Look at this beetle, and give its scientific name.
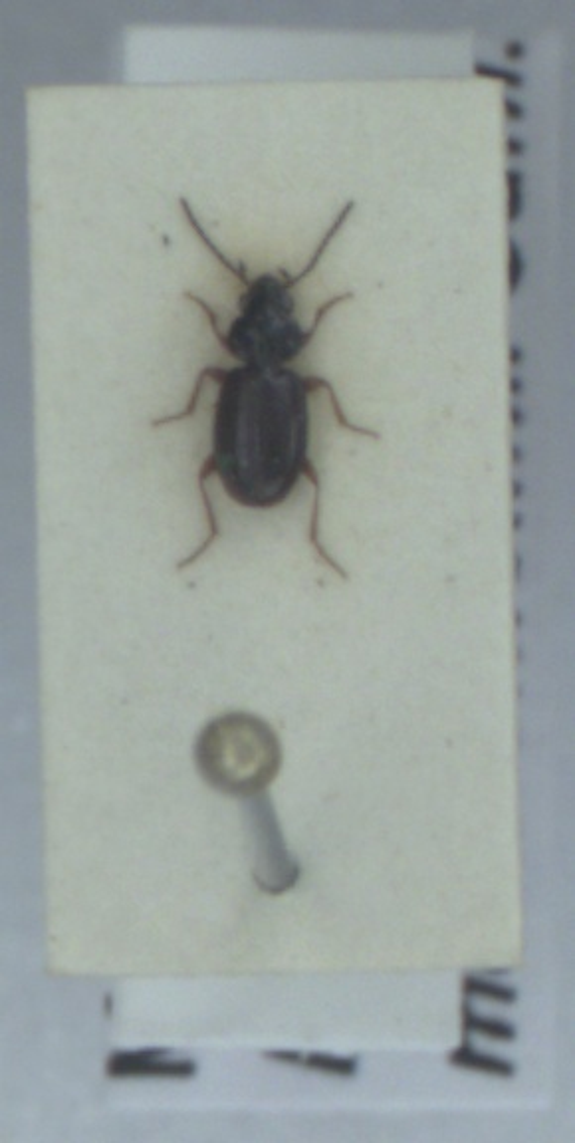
Bembidion mannerheimii
